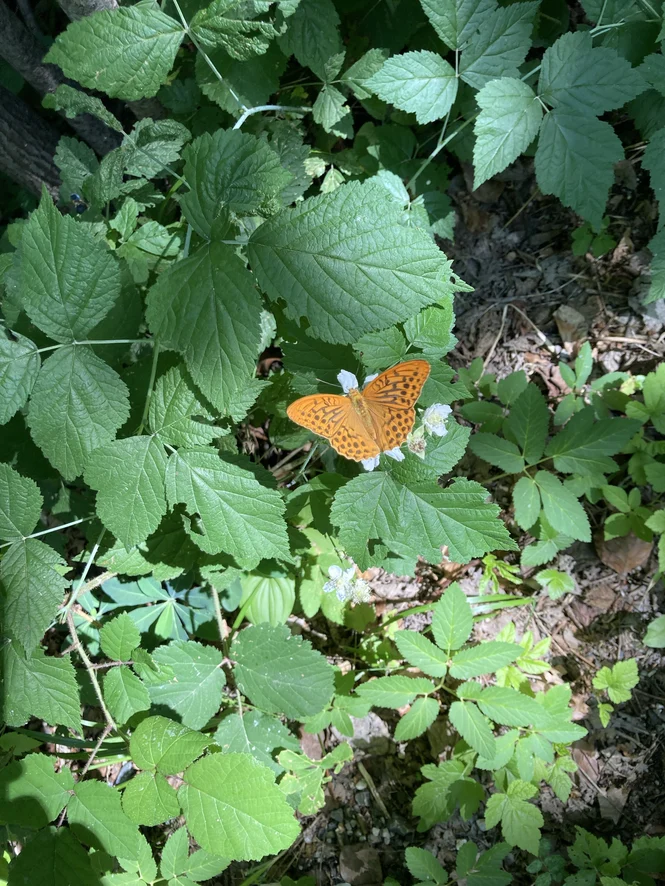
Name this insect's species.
Argynnis paphia
